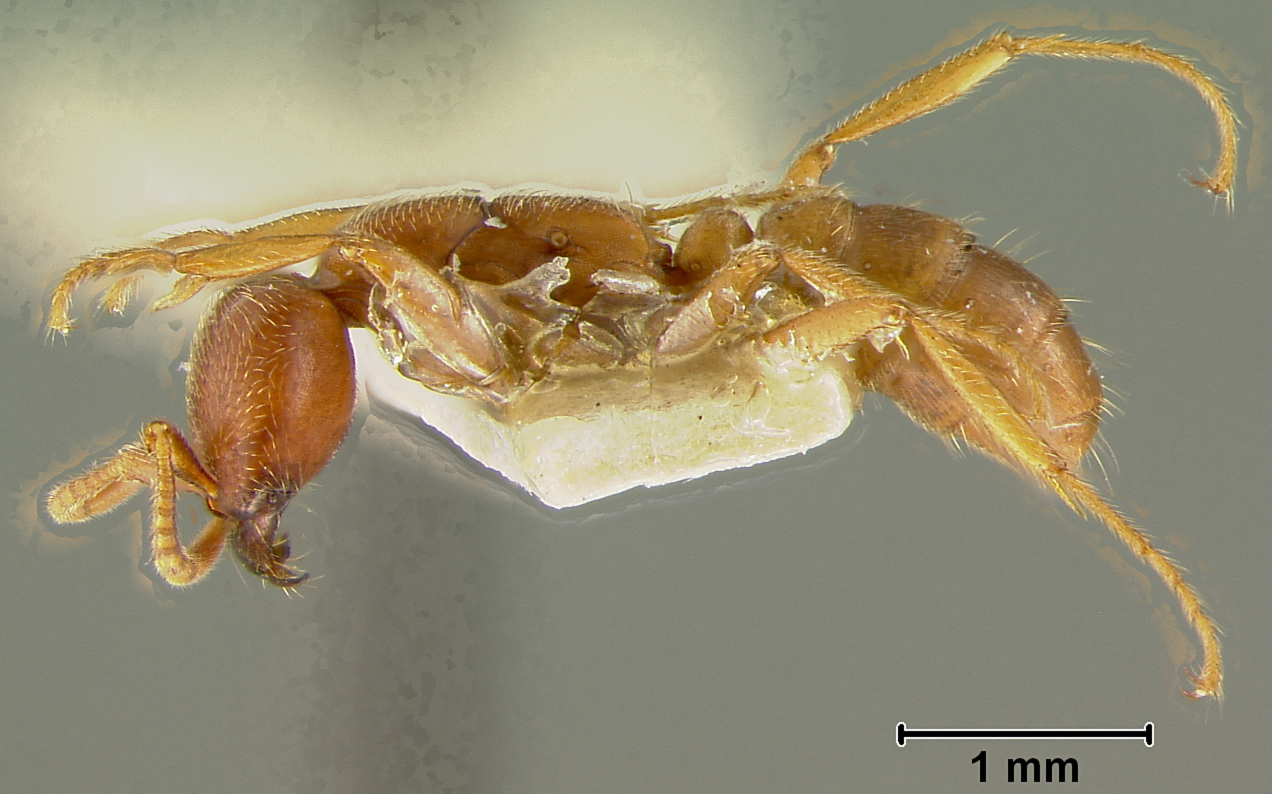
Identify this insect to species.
Dorylus kohli
